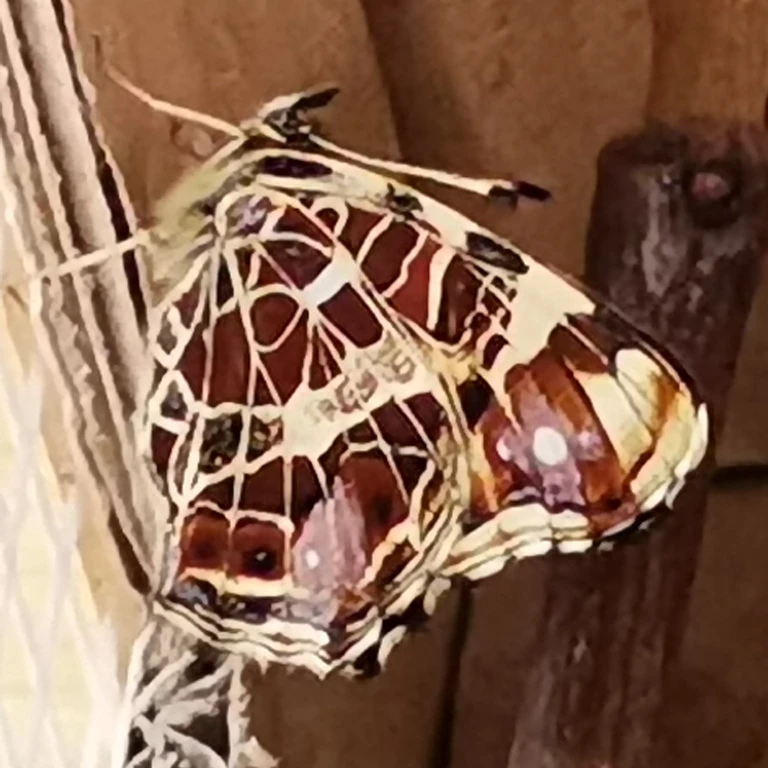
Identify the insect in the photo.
Araschnia levana
